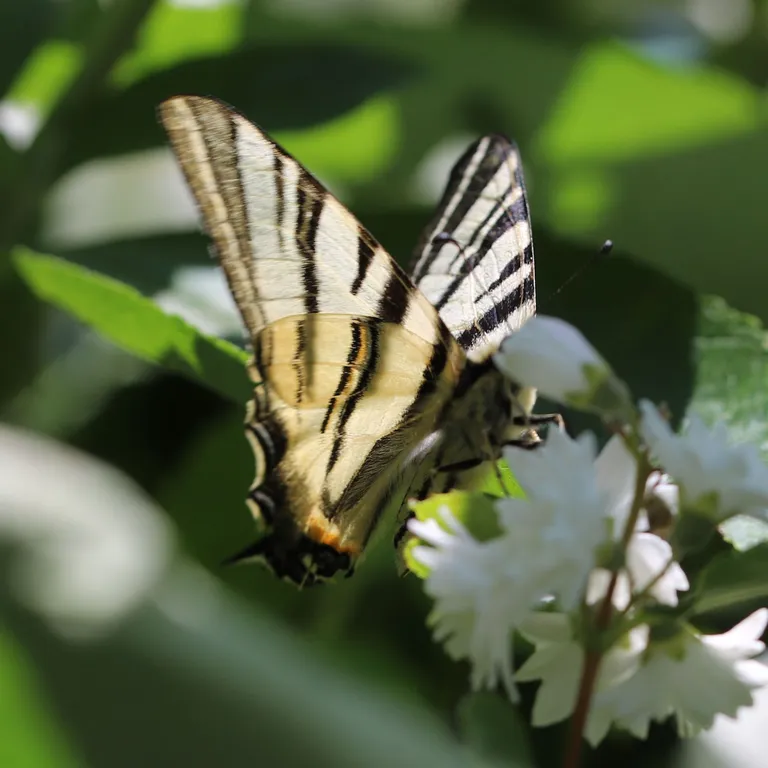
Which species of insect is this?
Iphiclides podalirius
